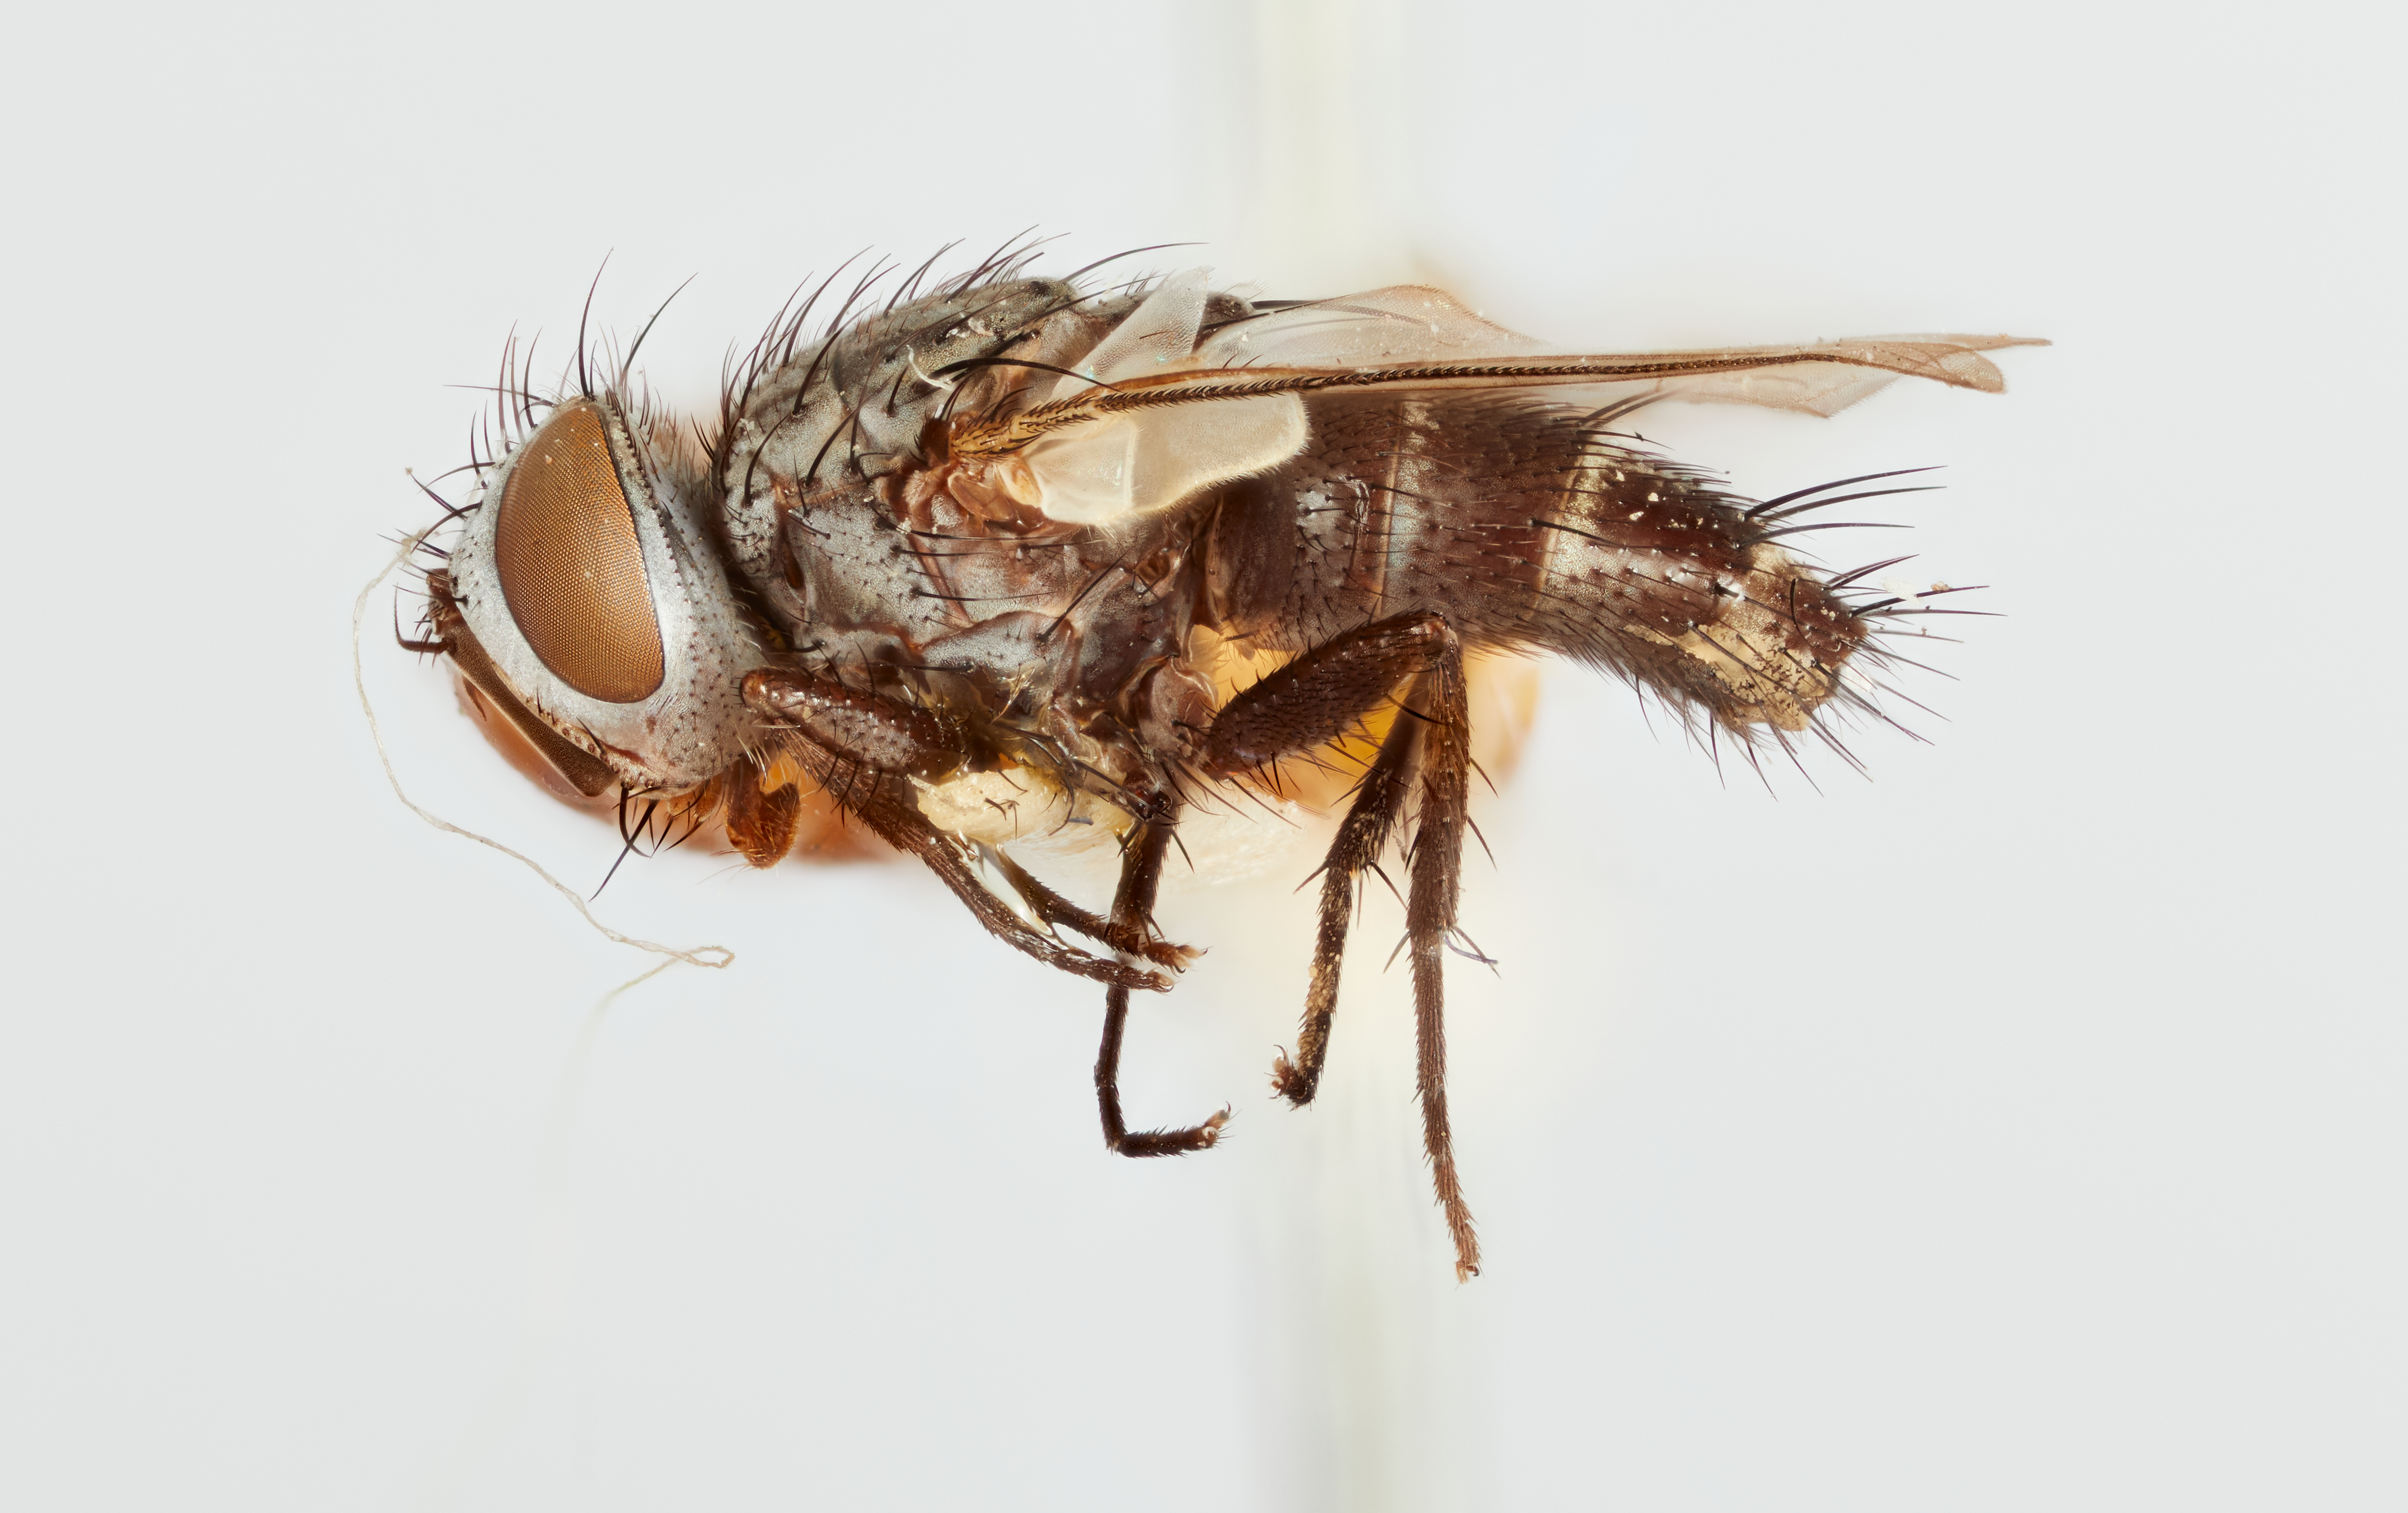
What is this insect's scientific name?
Lixophaga plumbea
